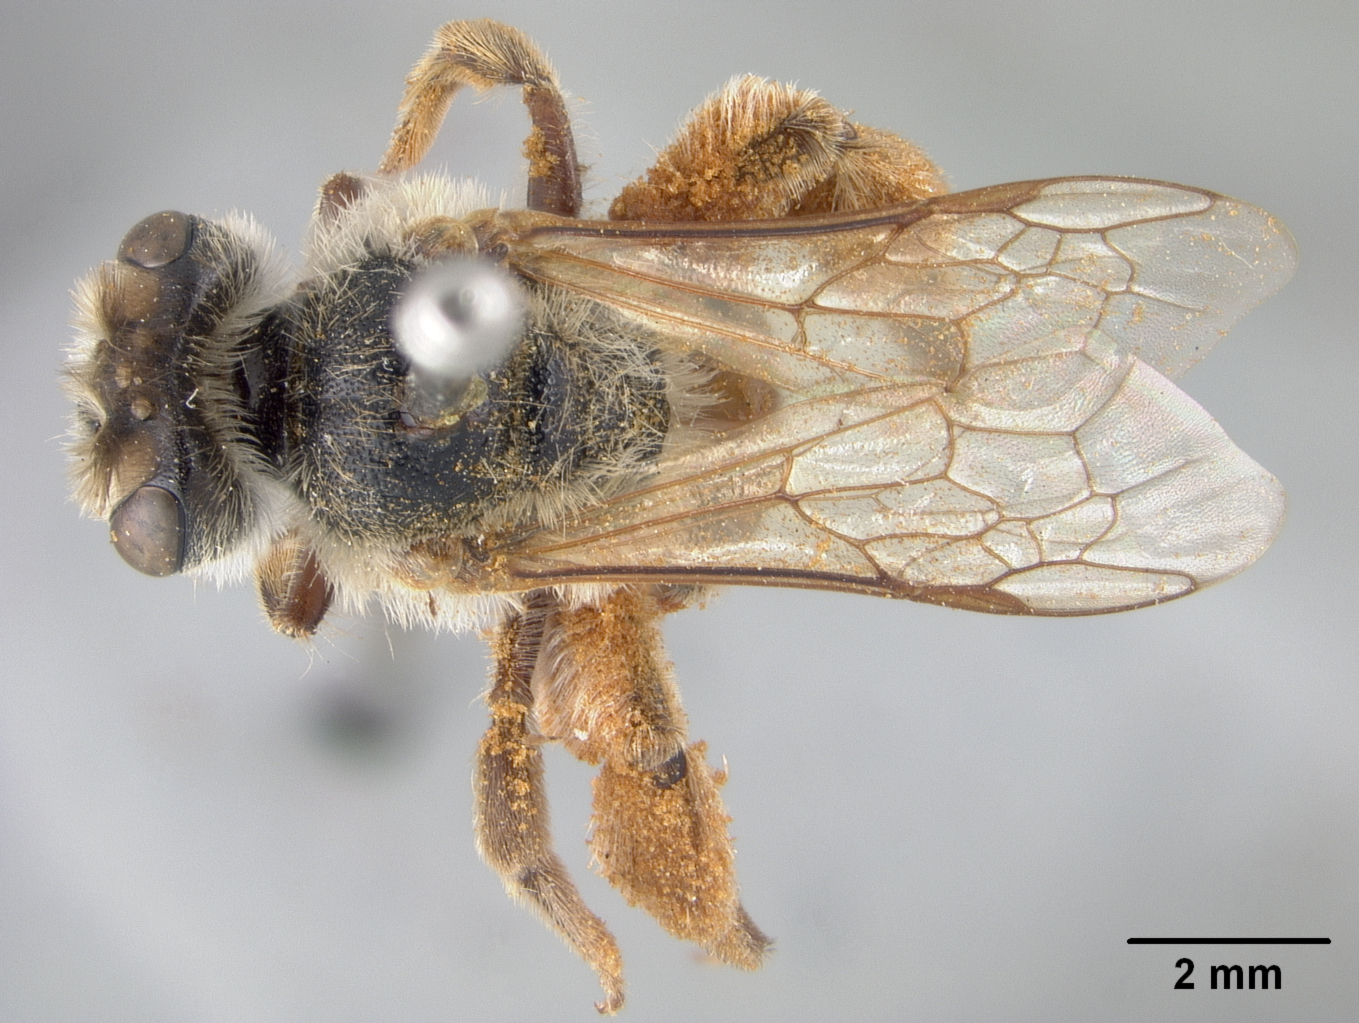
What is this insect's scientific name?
Andrena peridonea
